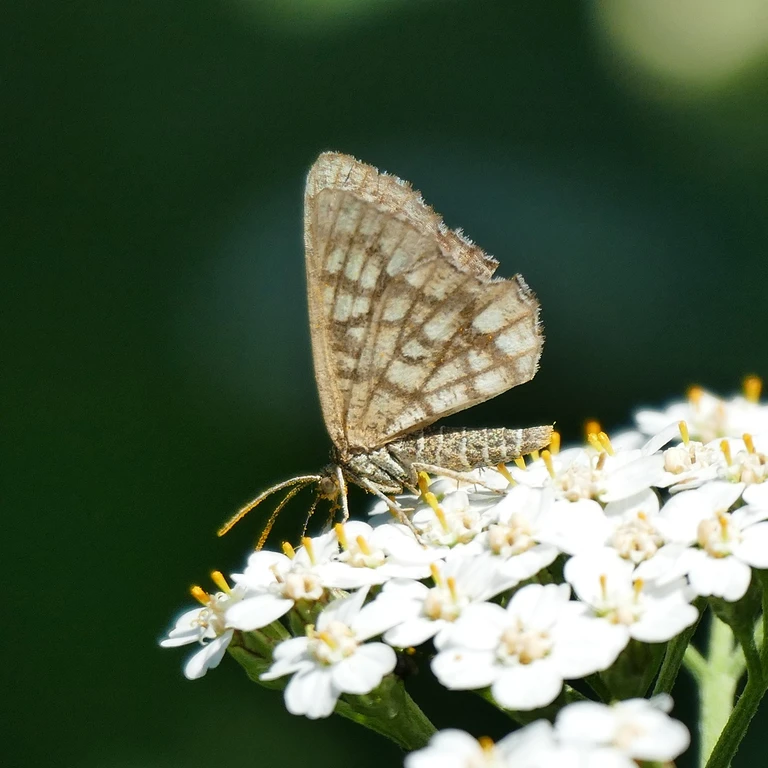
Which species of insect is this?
Chiasmia clathrata
